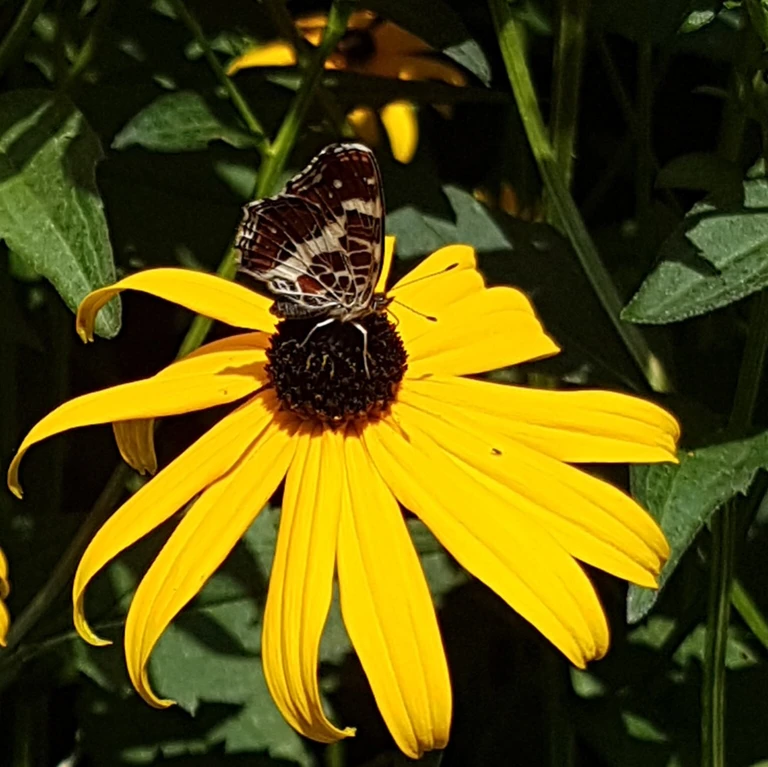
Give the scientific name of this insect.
Araschnia levana
